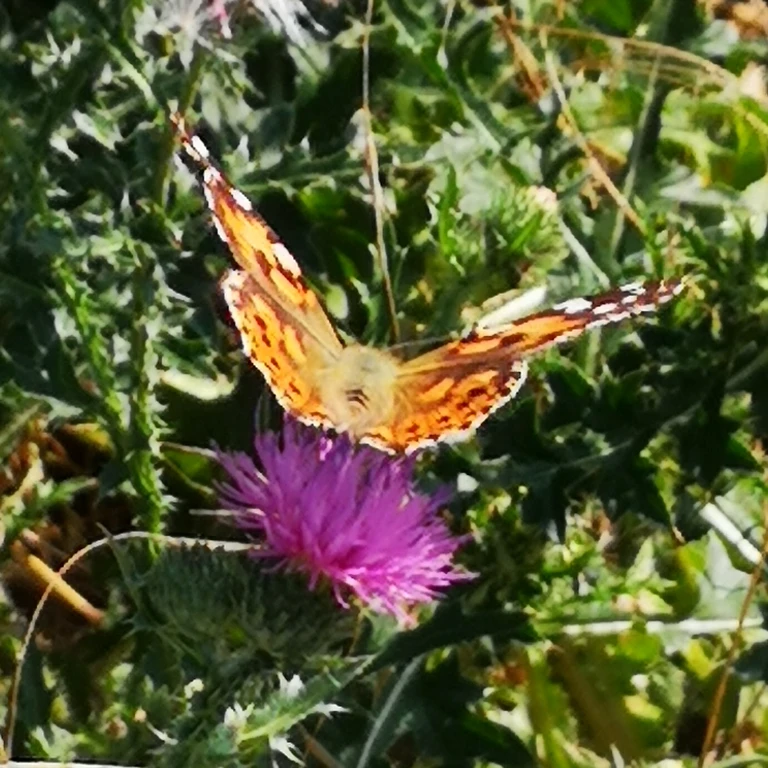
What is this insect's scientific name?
Vanessa cardui
